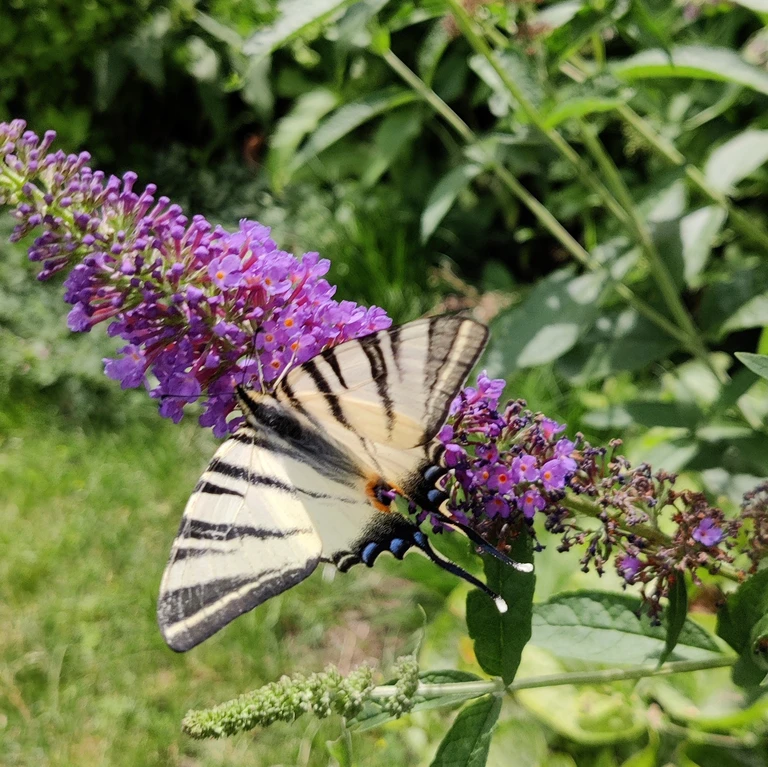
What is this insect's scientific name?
Iphiclides podalirius
